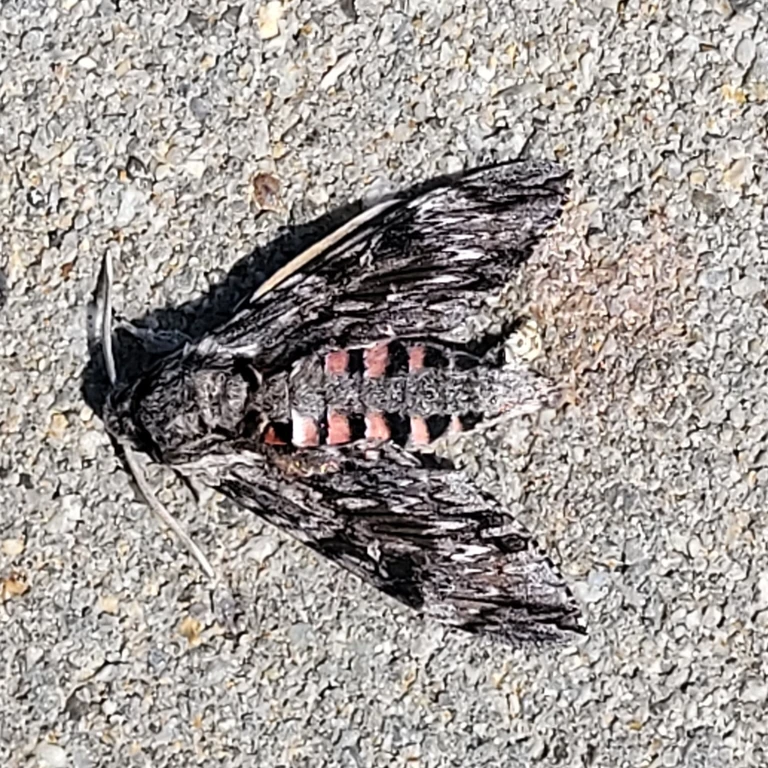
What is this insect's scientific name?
Agrius convolvuli
